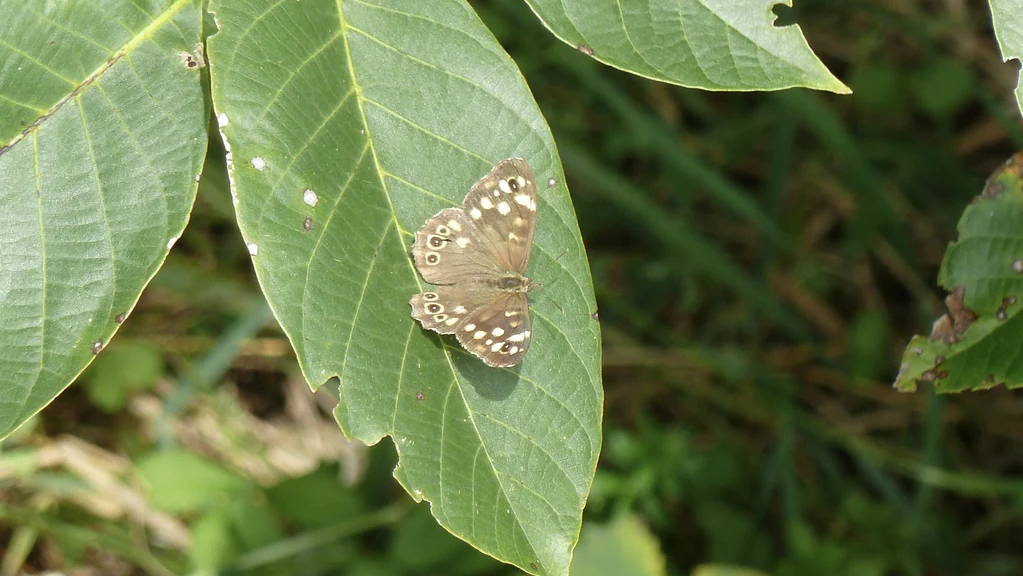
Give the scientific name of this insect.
Pararge aegeria
